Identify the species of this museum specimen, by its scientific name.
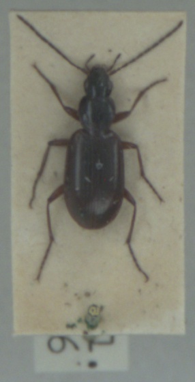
Agonum thoreyi
